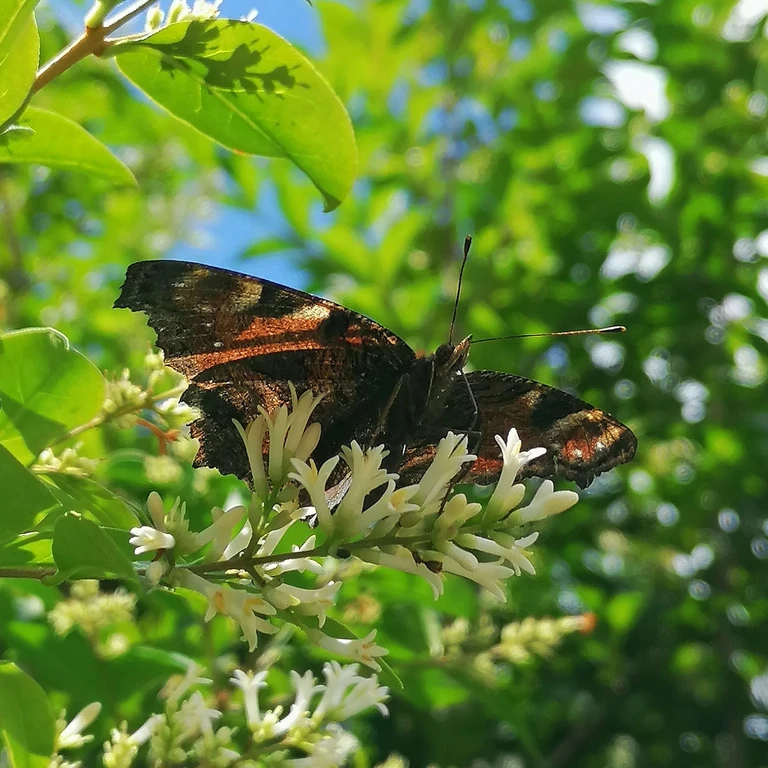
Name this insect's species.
Aglais io
